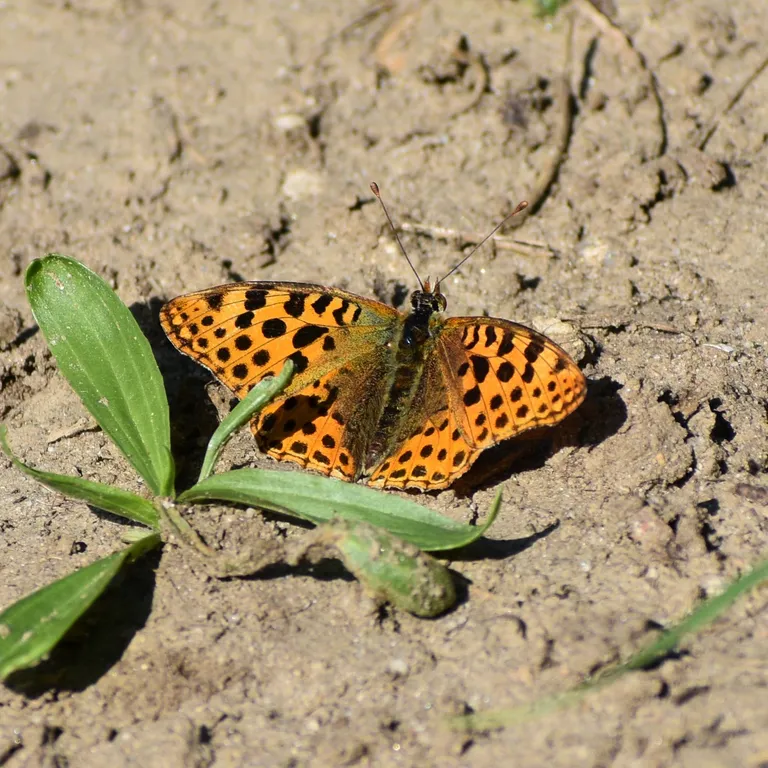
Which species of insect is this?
Issoria lathonia
